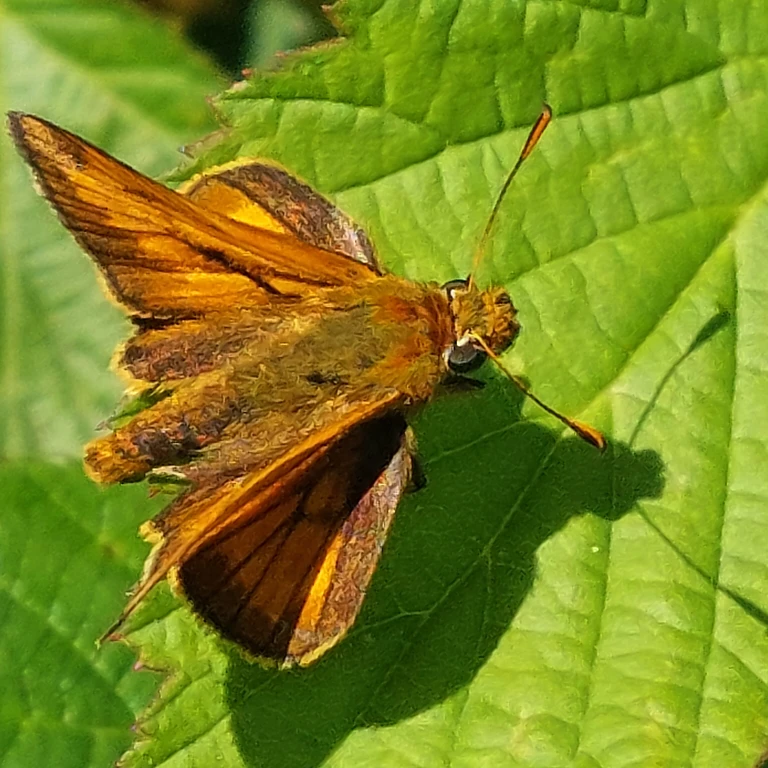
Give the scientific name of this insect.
Ochlodes sylvanus (also Ochlodes venata)
